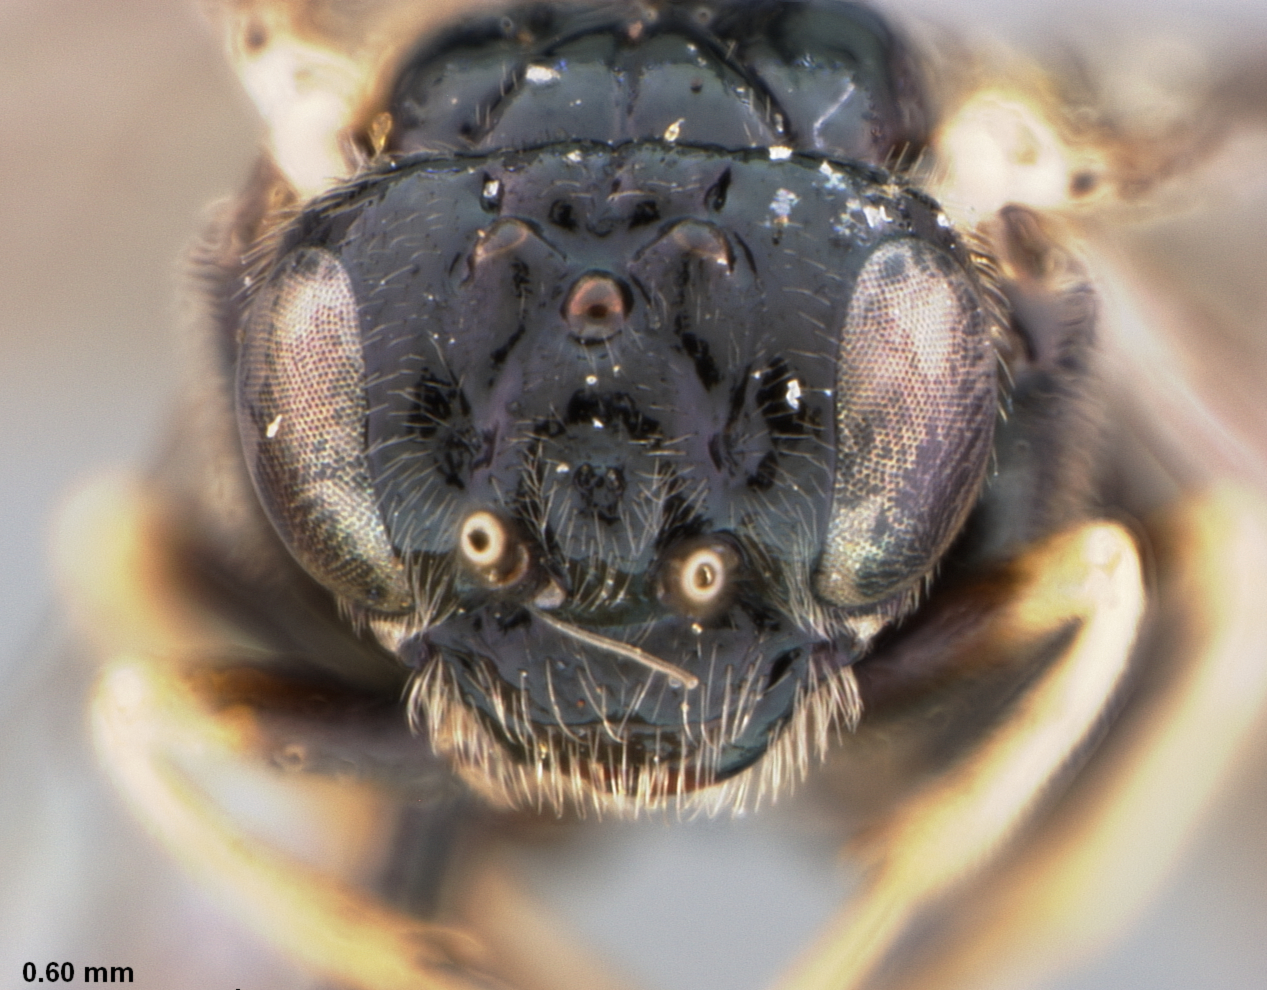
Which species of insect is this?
Profenusa platanae
